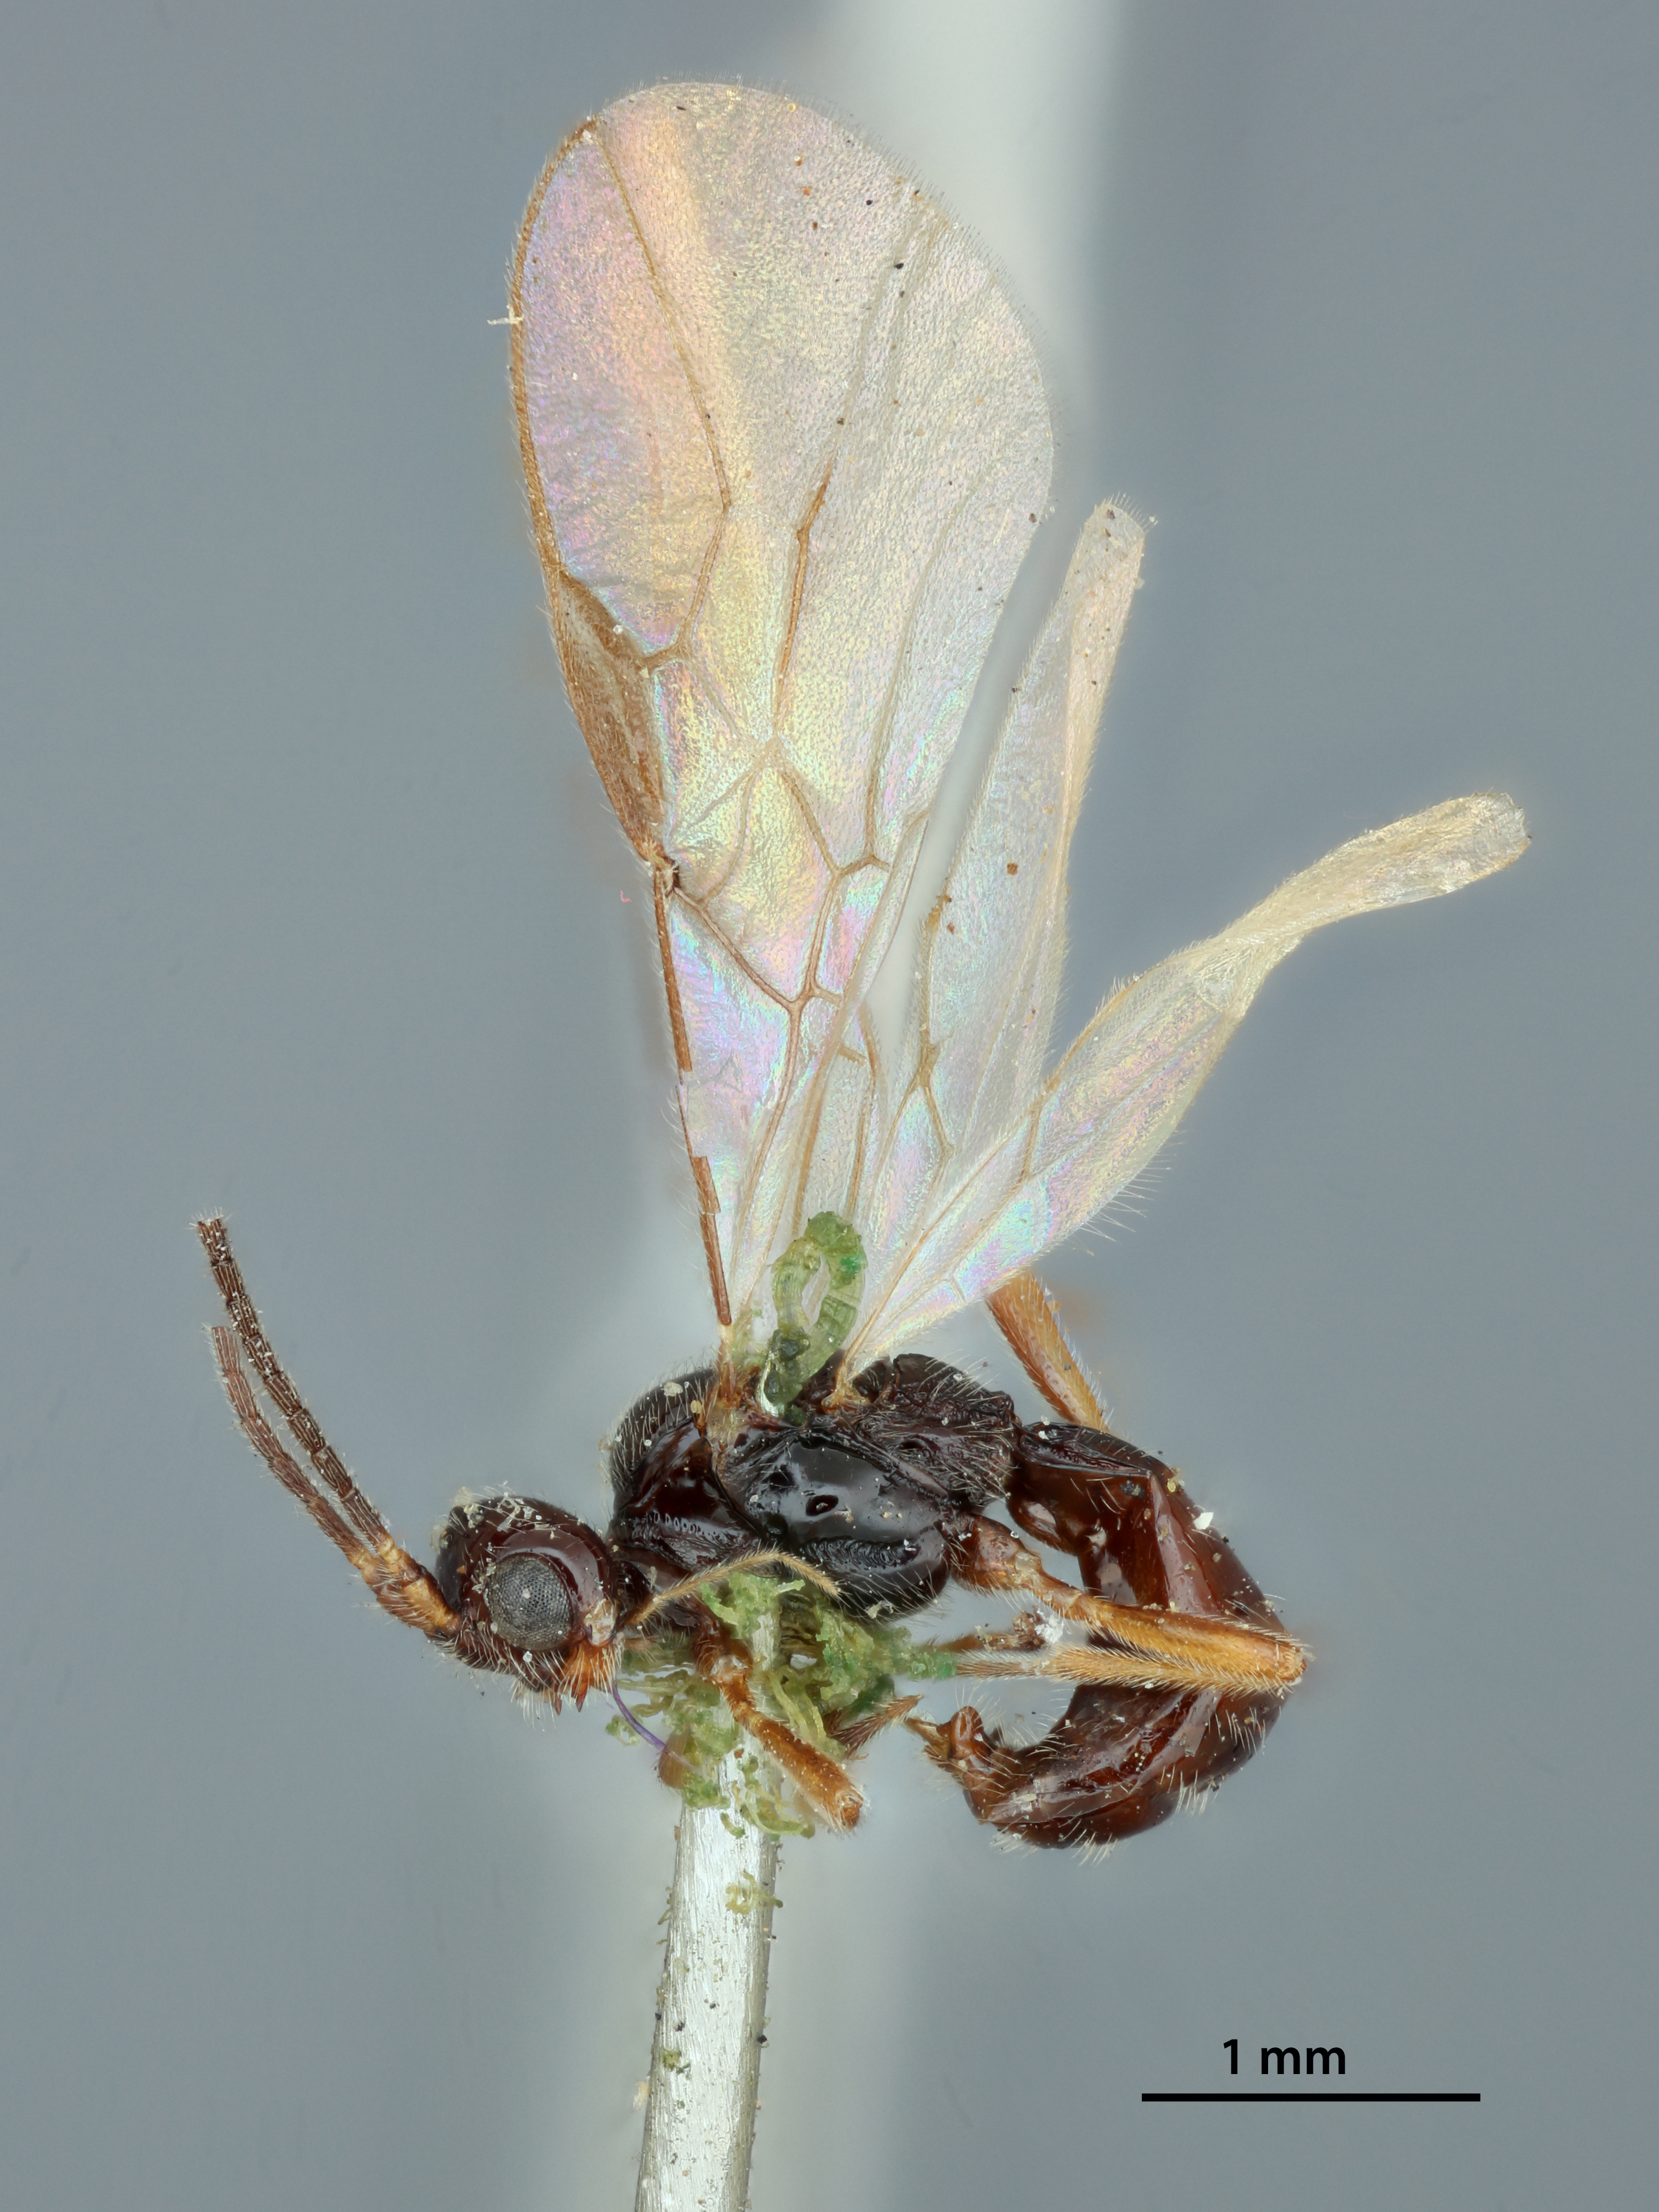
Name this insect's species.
Anarcha coxalis
